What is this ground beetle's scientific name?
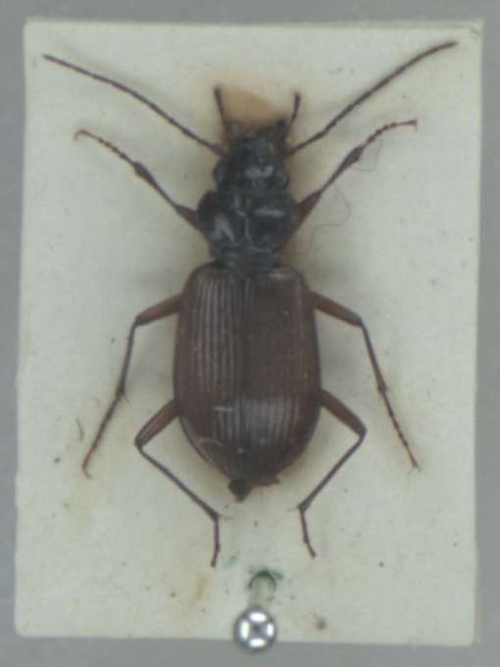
Nebria rufescens
